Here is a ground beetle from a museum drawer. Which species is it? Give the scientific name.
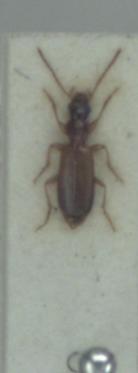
Paradromius linearis
